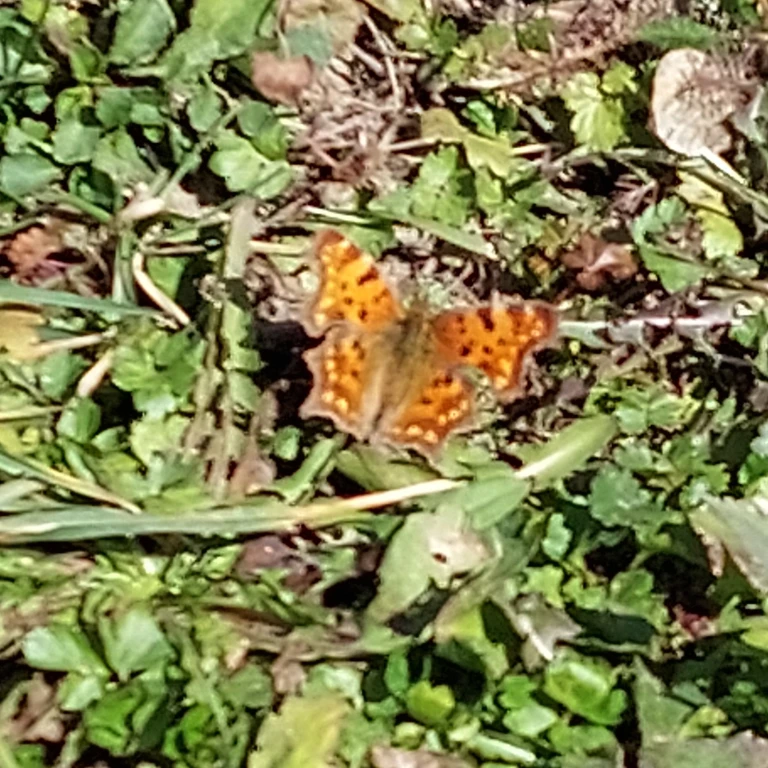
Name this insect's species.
Polygonia c-album
